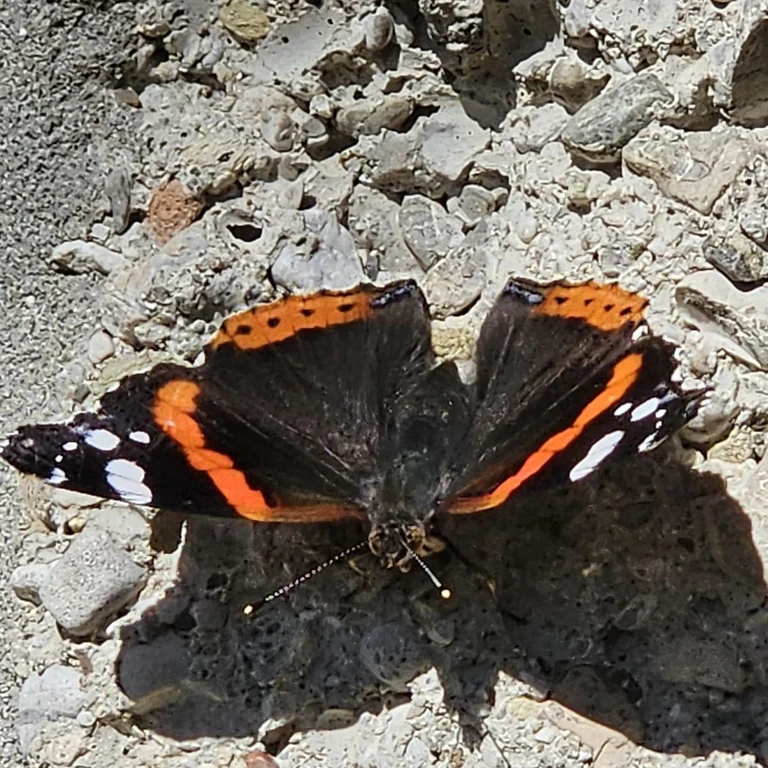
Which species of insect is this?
Vanessa atalanta
